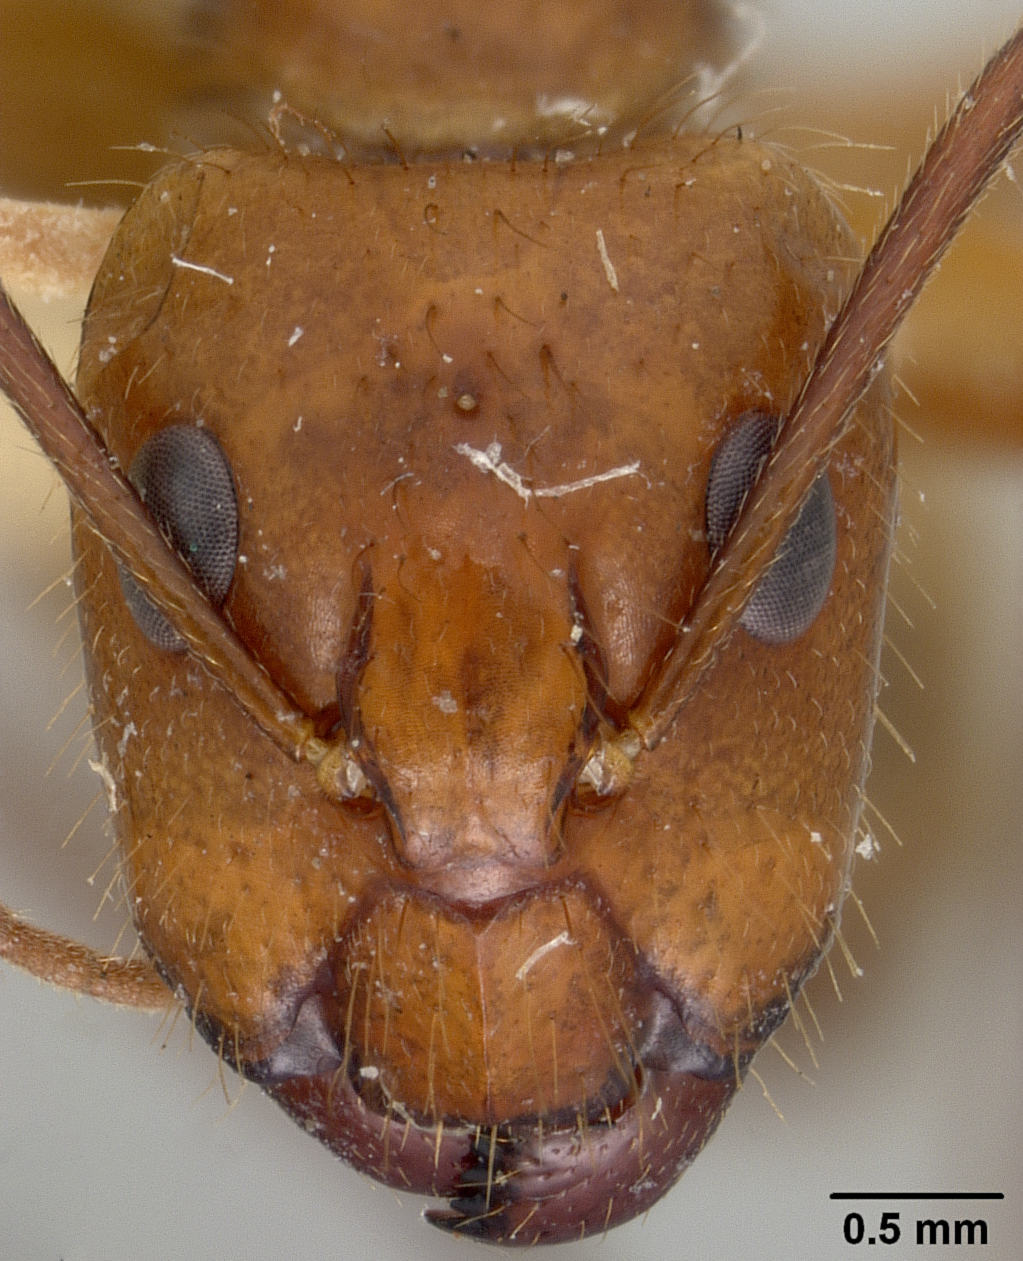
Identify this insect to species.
Camponotus maculatus
